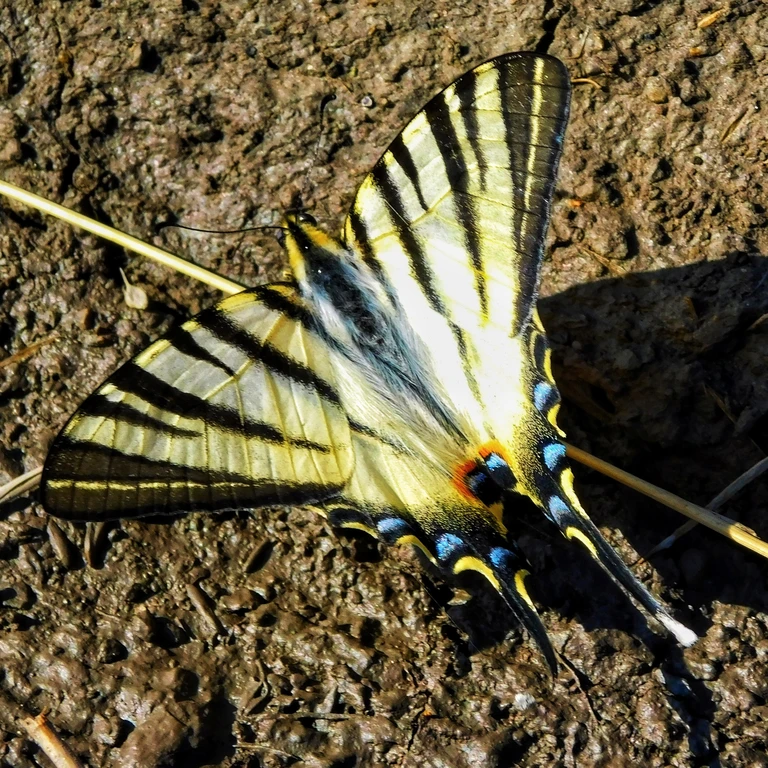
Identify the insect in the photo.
Iphiclides podalirius
